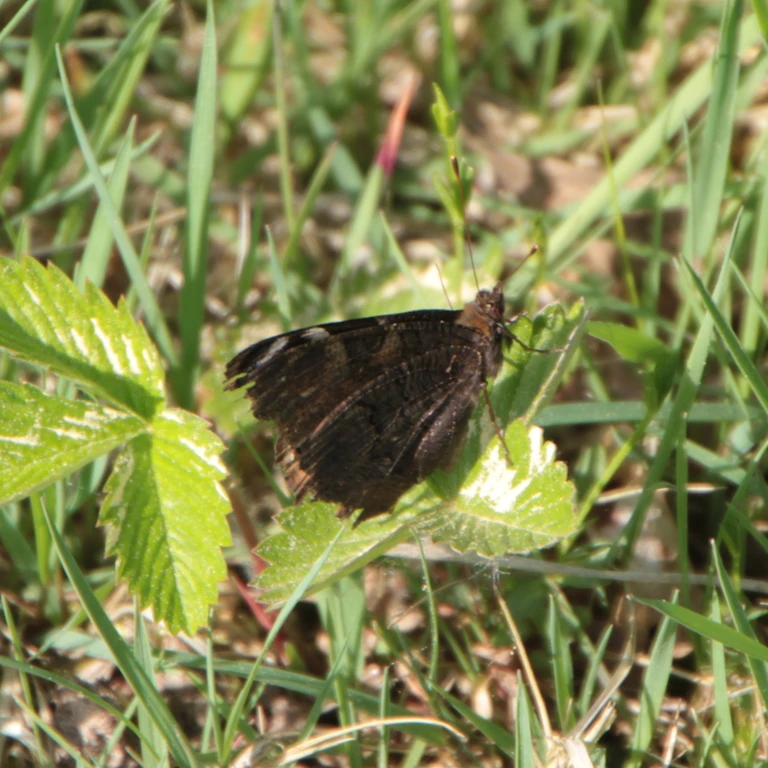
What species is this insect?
Aglais io
